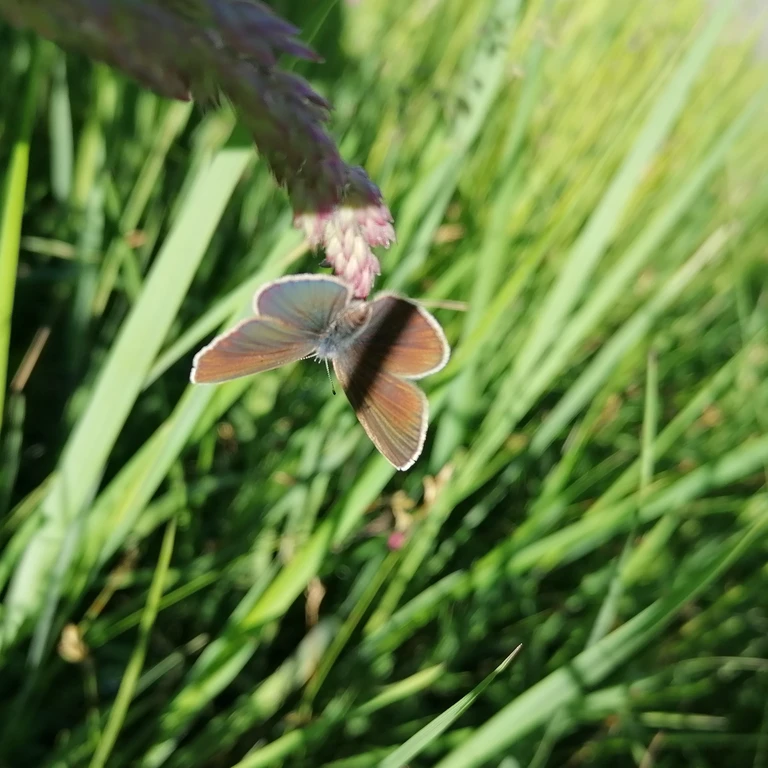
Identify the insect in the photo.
Cyaniris semiargus
